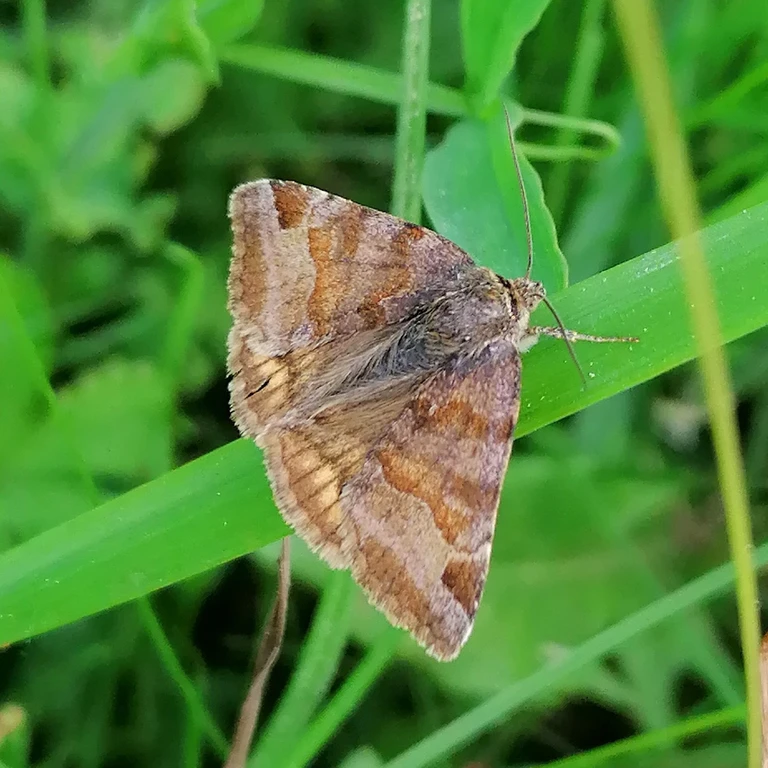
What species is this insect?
Euclidia glyphica
